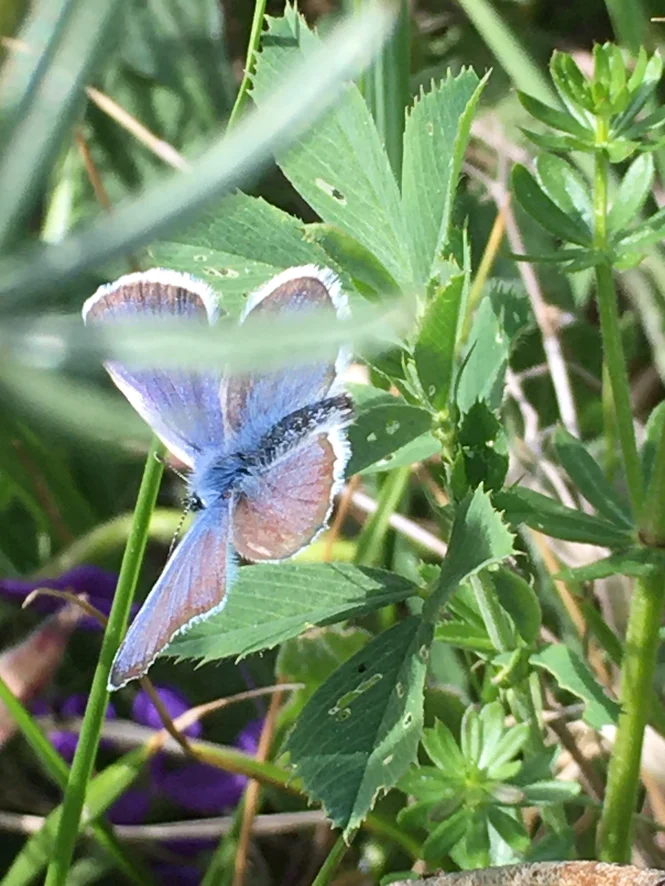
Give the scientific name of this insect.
Plebejus argus
